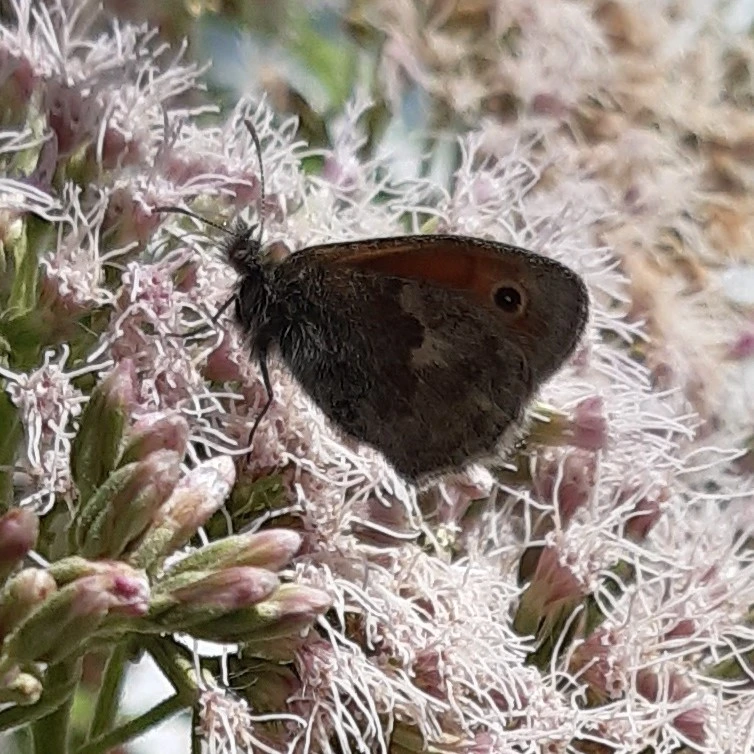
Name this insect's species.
Coenonympha pamphilus
